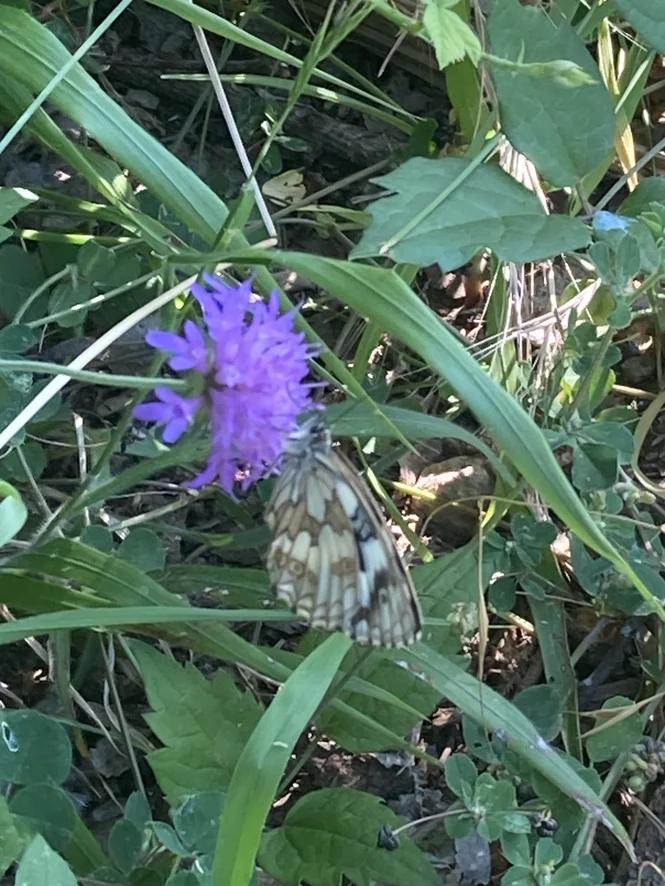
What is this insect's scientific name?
Melanargia galathea
